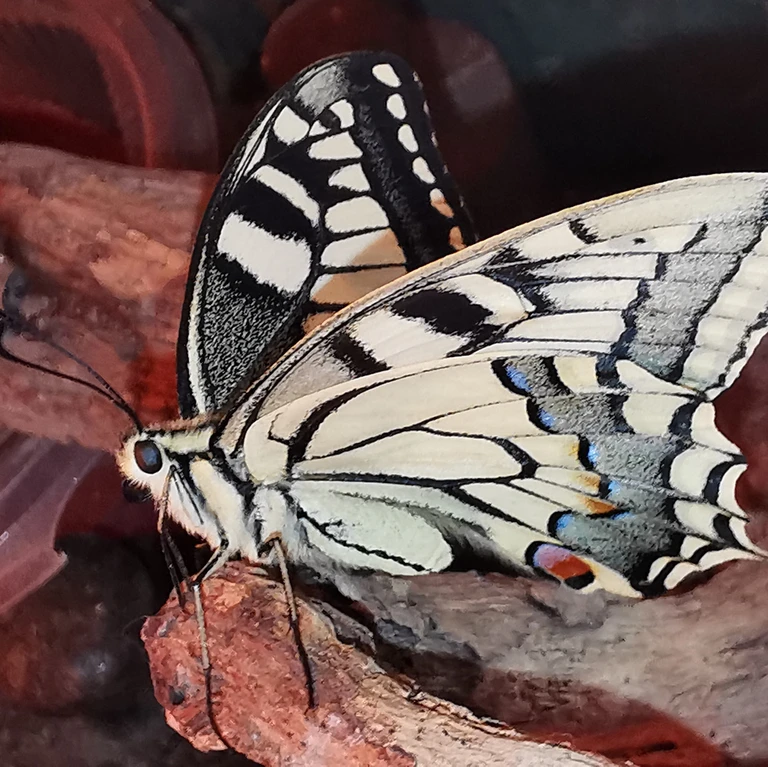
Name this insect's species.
Papilio machaon
